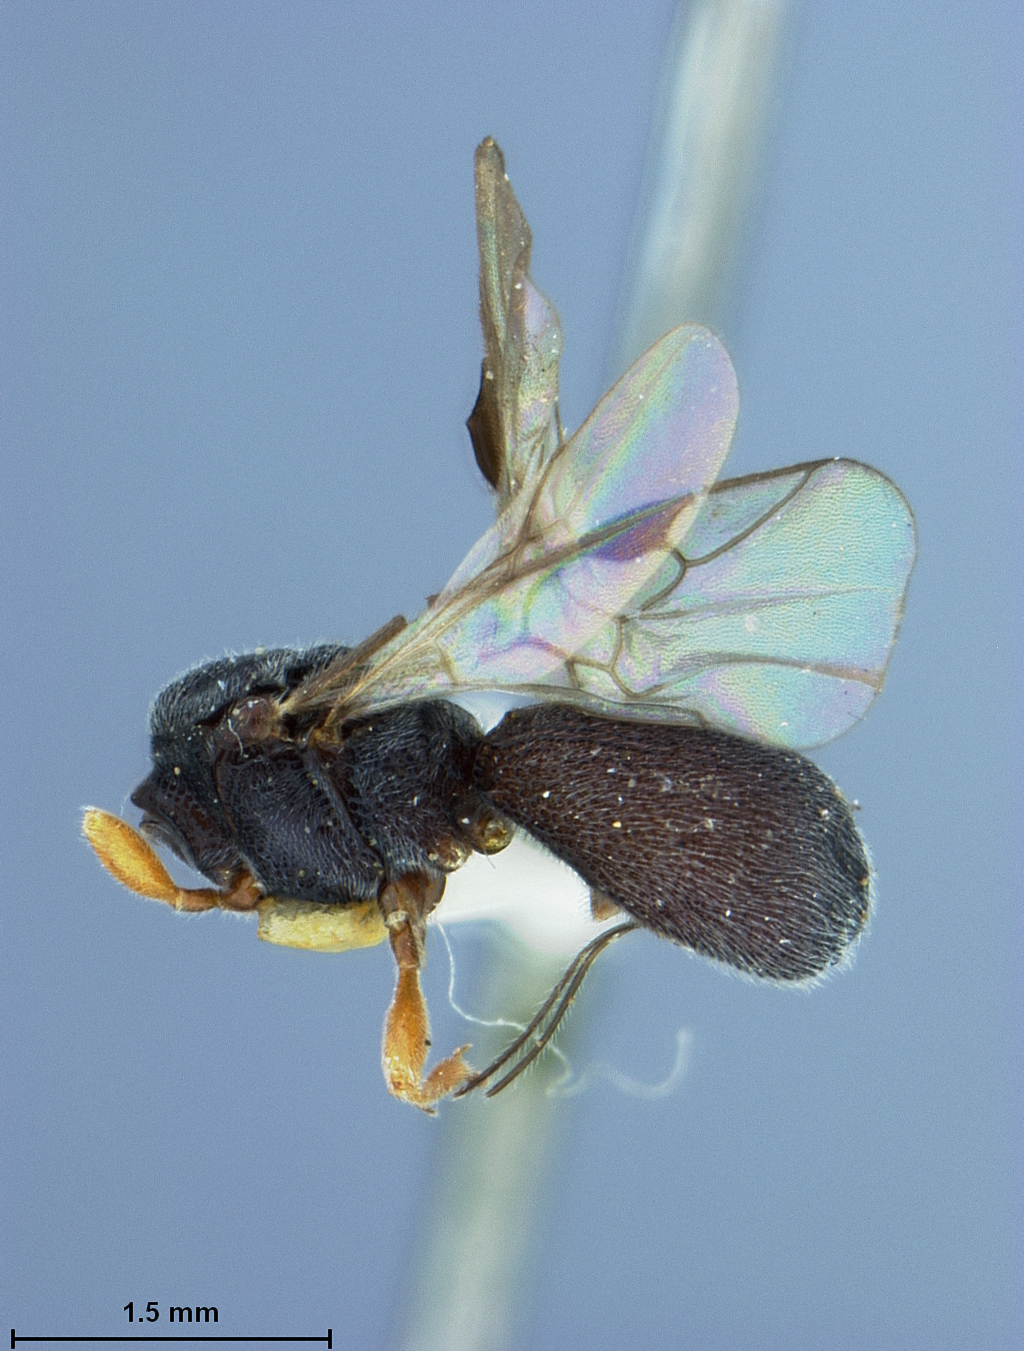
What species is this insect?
Urosigalphus robustus
